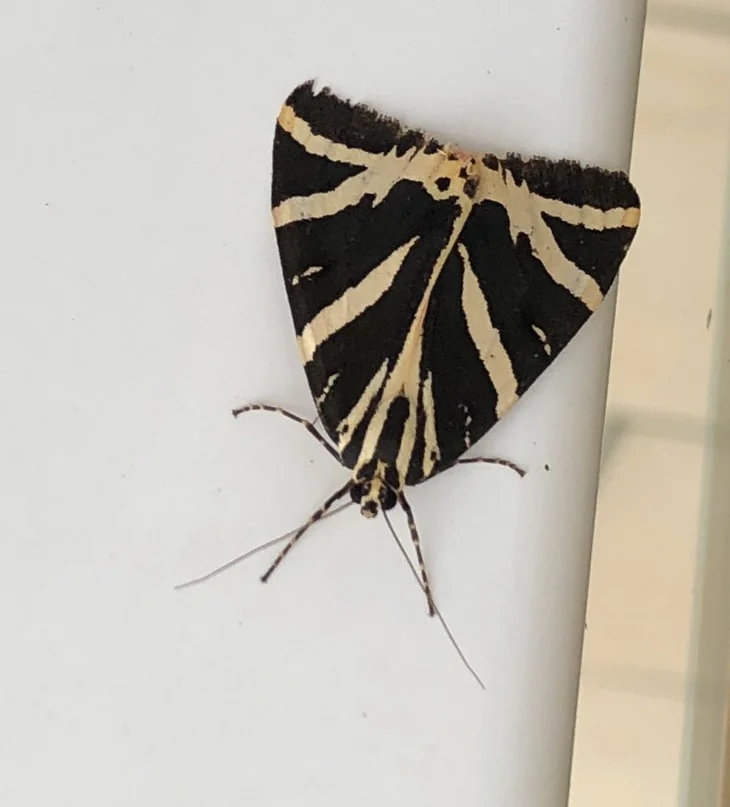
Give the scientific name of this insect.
Euplagia quadripunctaria
